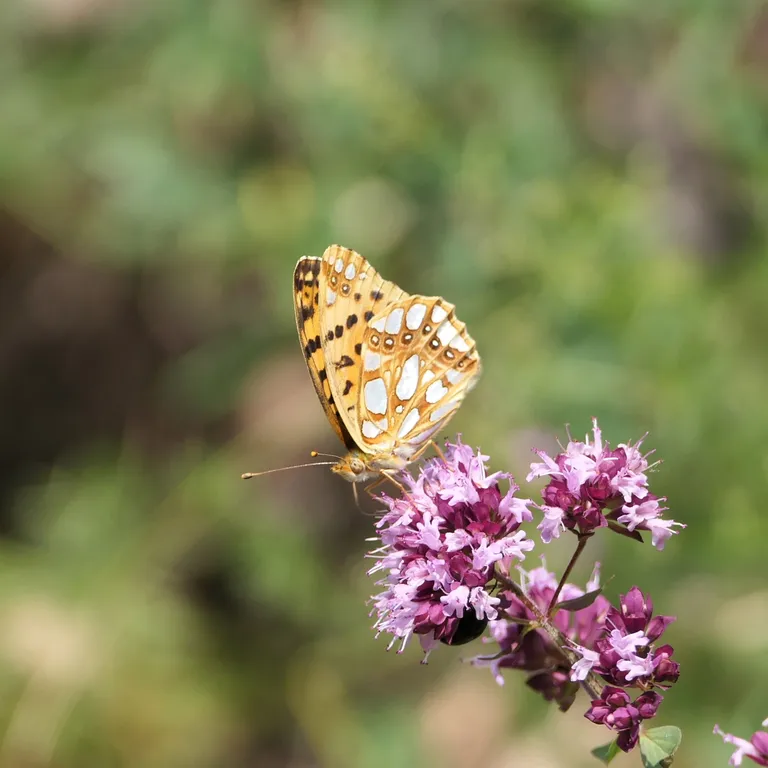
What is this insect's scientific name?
Issoria lathonia
